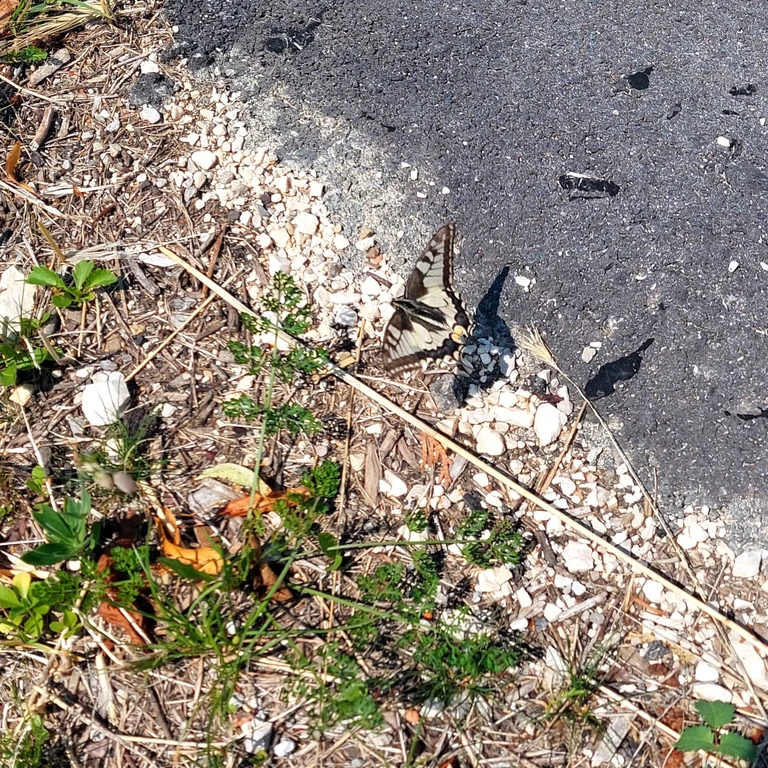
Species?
Papilio machaon
